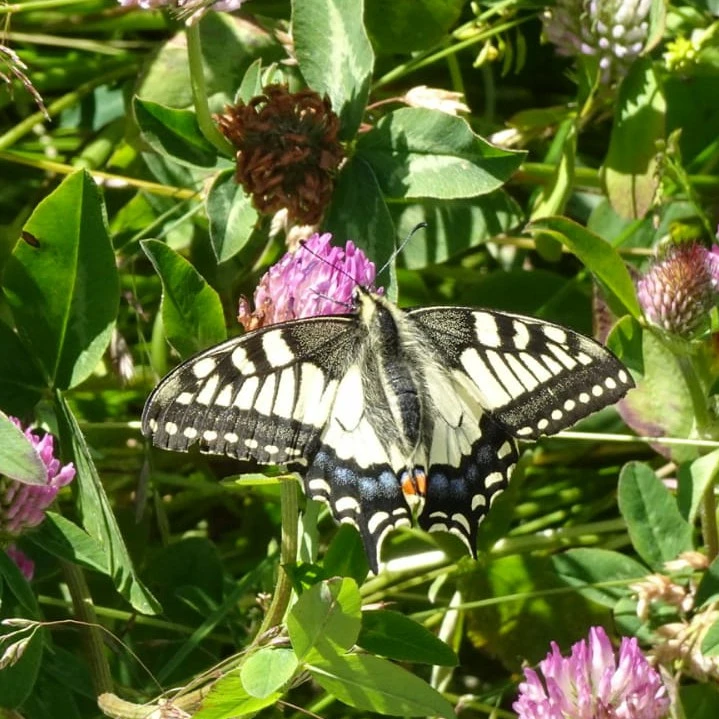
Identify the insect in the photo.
Papilio machaon
